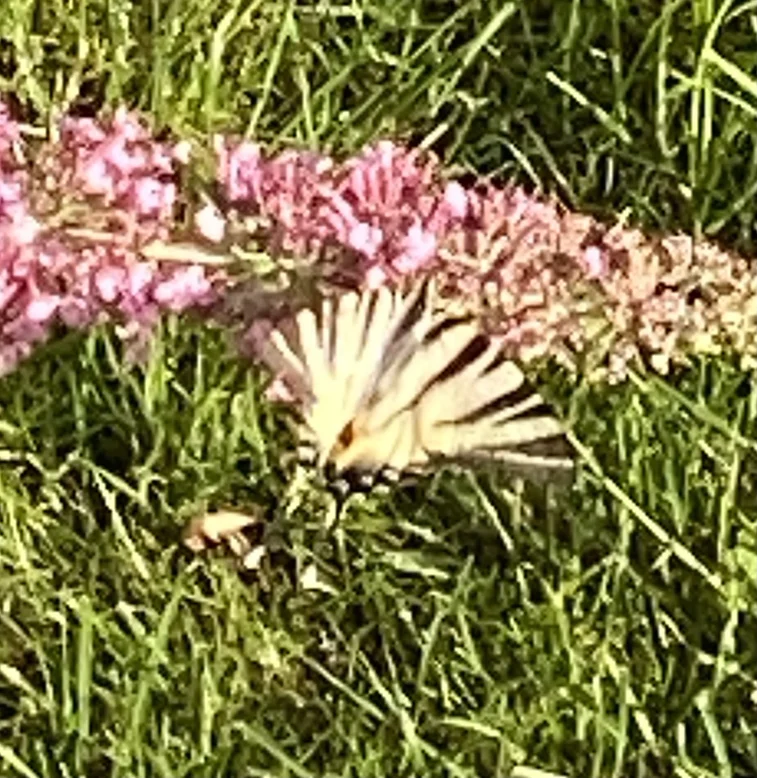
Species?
Iphiclides podalirius
